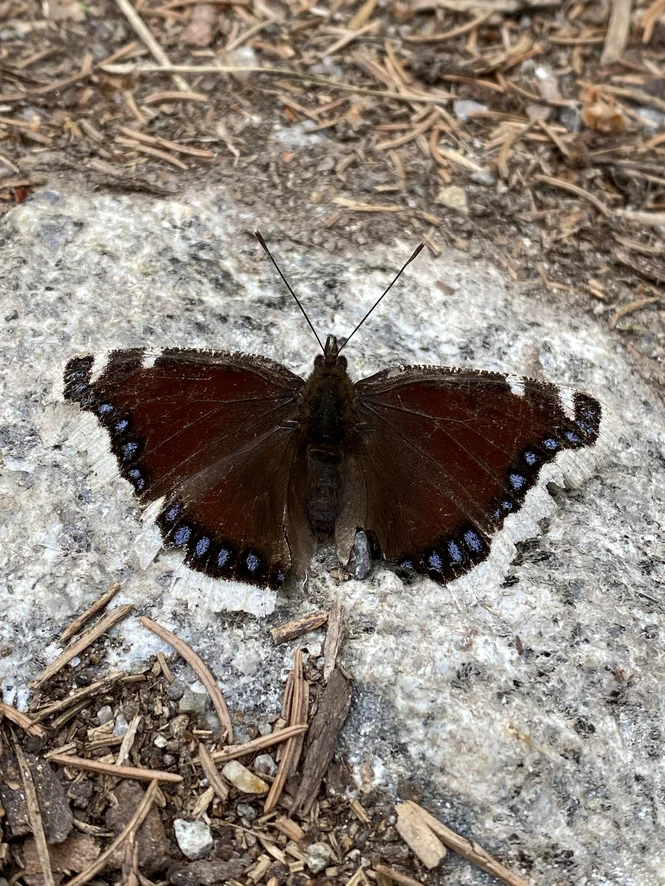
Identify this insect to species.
Nymphalis antiopa
